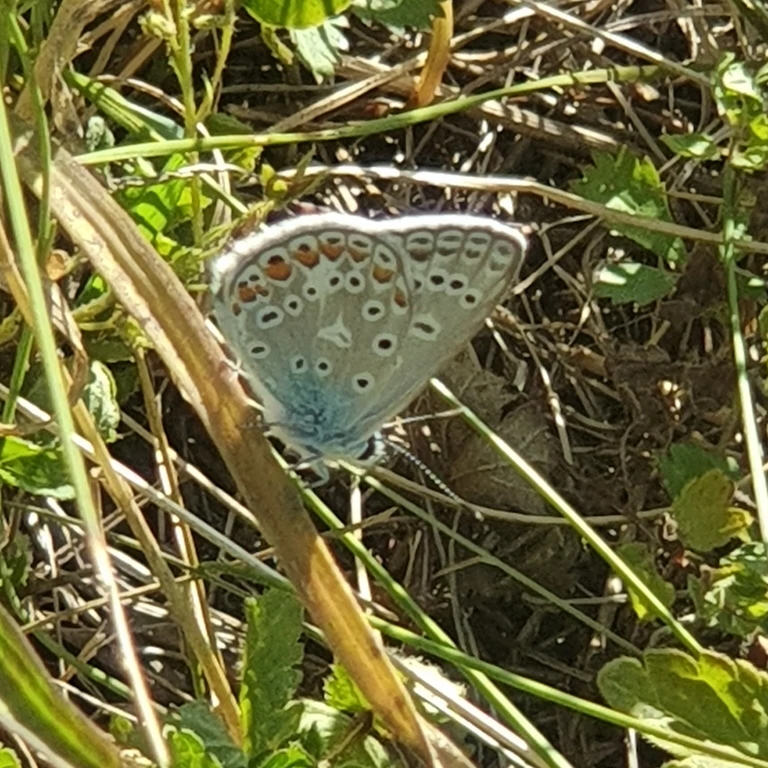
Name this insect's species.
Polyommatus icarus
